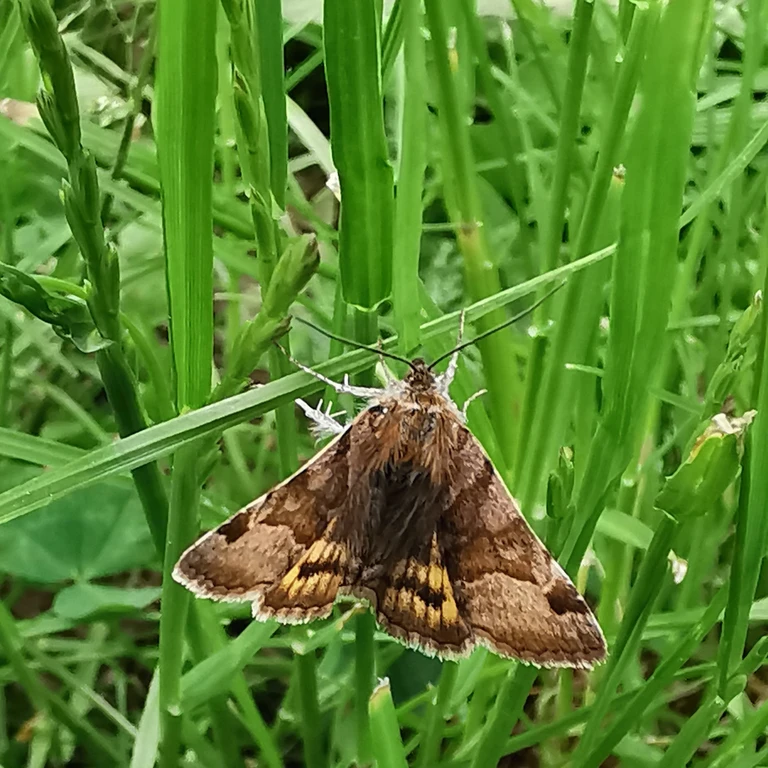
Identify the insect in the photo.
Euclidia glyphica
